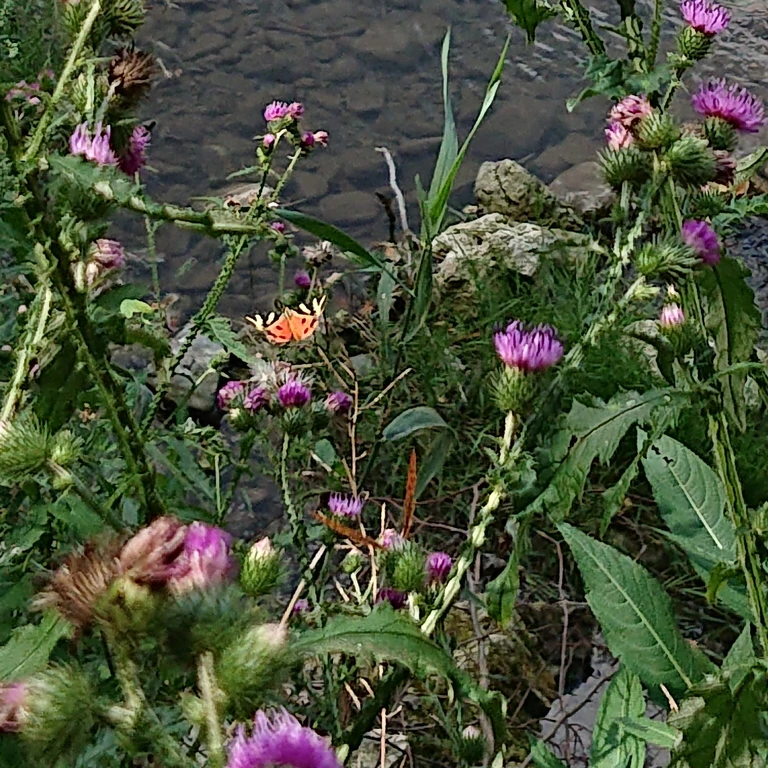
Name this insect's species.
Euplagia quadripunctaria
